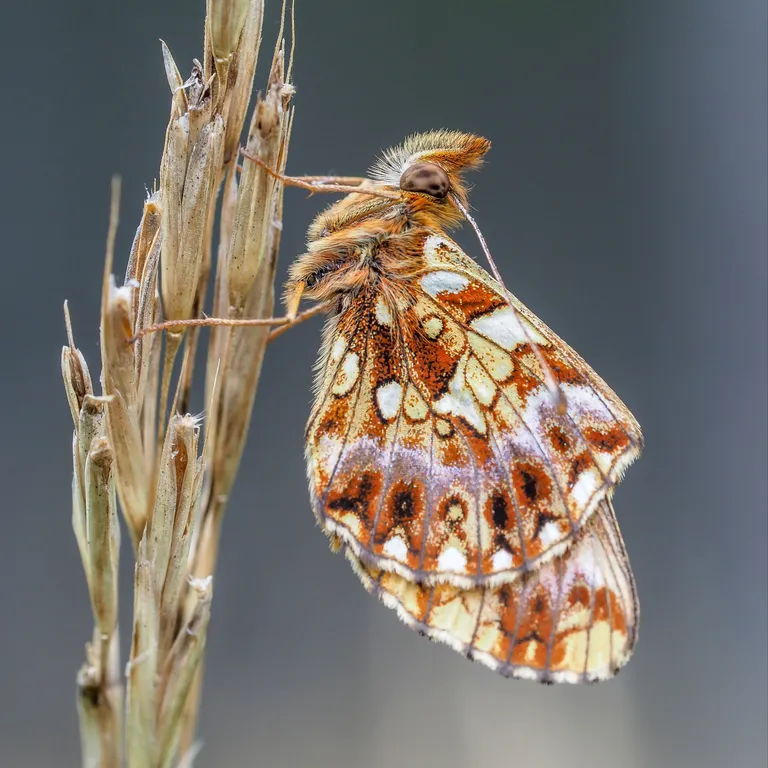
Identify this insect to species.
Boloria dia
